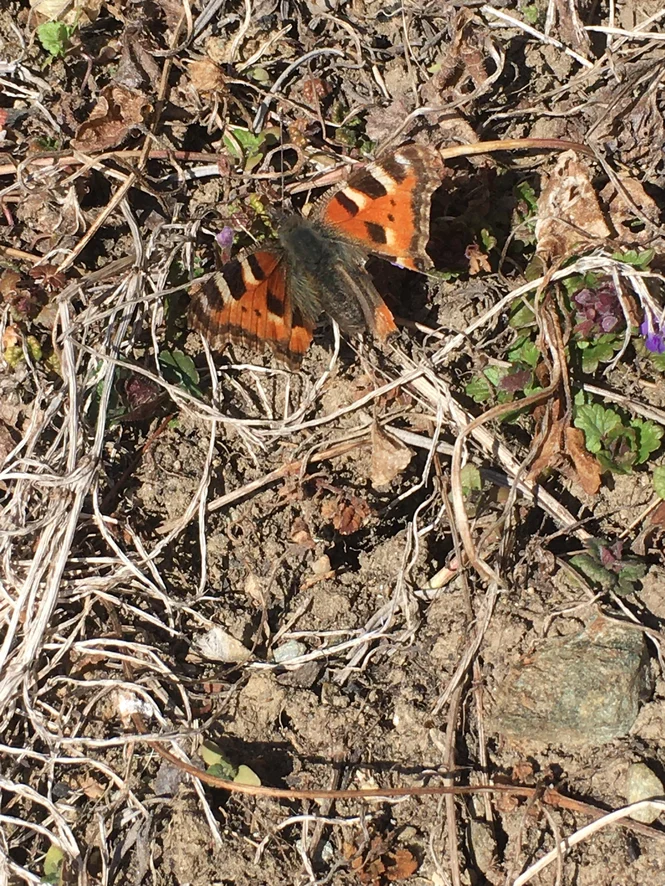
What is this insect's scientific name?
Aglais urticae
